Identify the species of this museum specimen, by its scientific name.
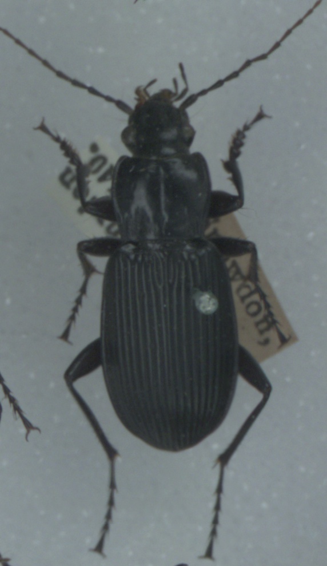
Pterostichus niger
